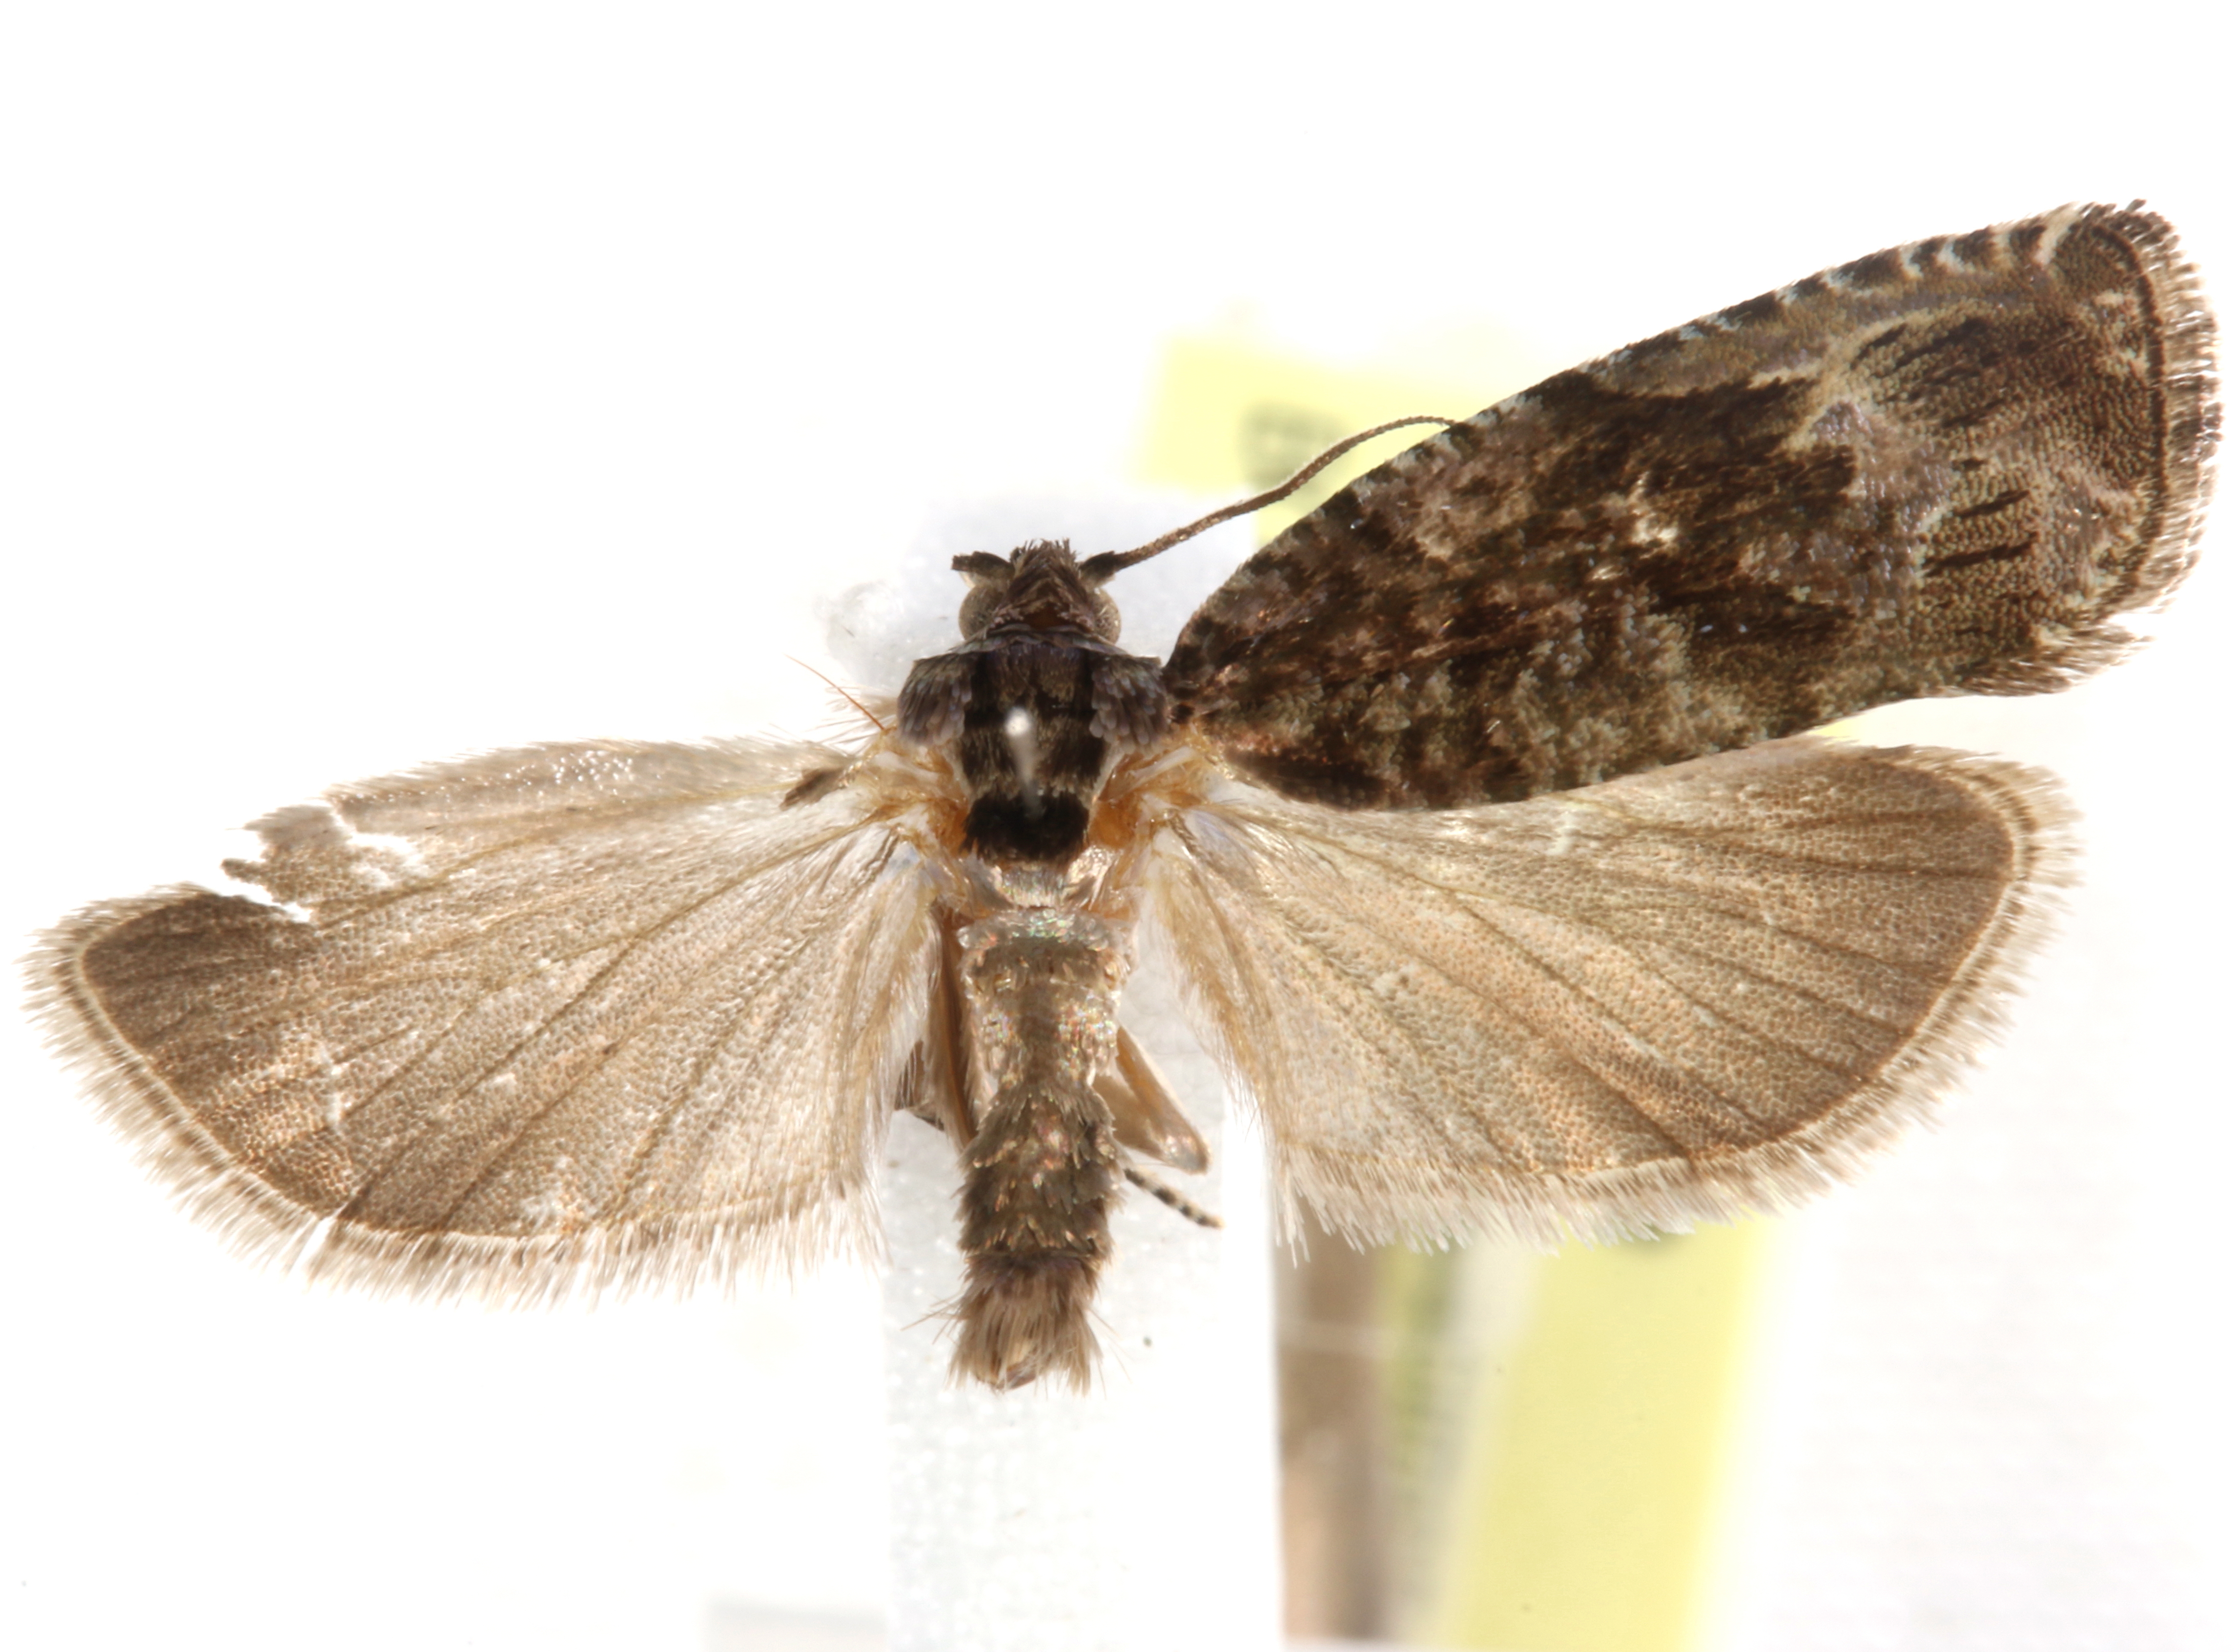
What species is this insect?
Hedya inornata
